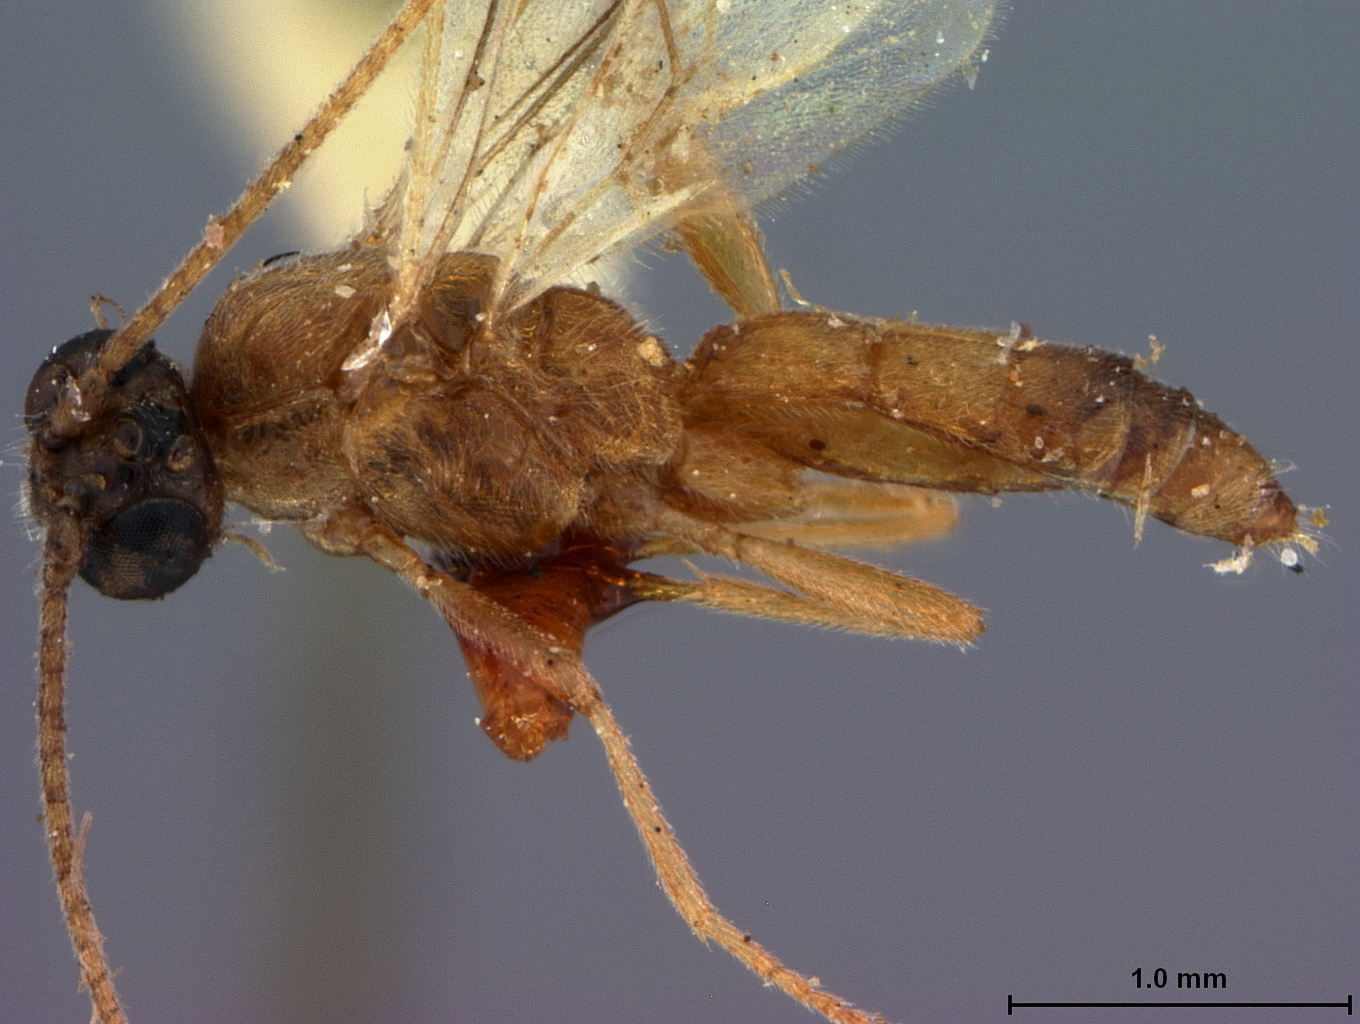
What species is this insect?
Rogas subquadratus
